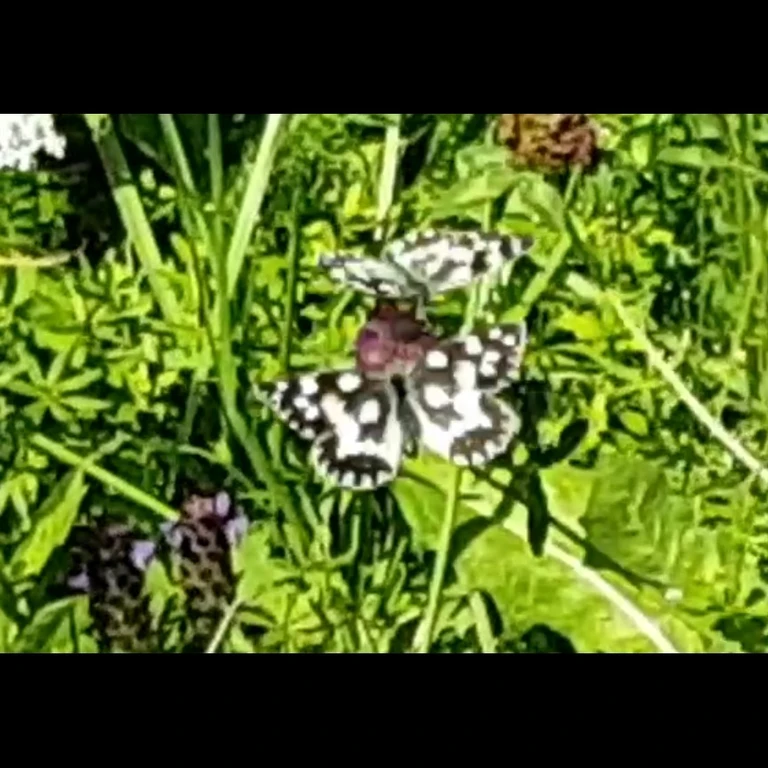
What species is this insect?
Melanargia galathea
